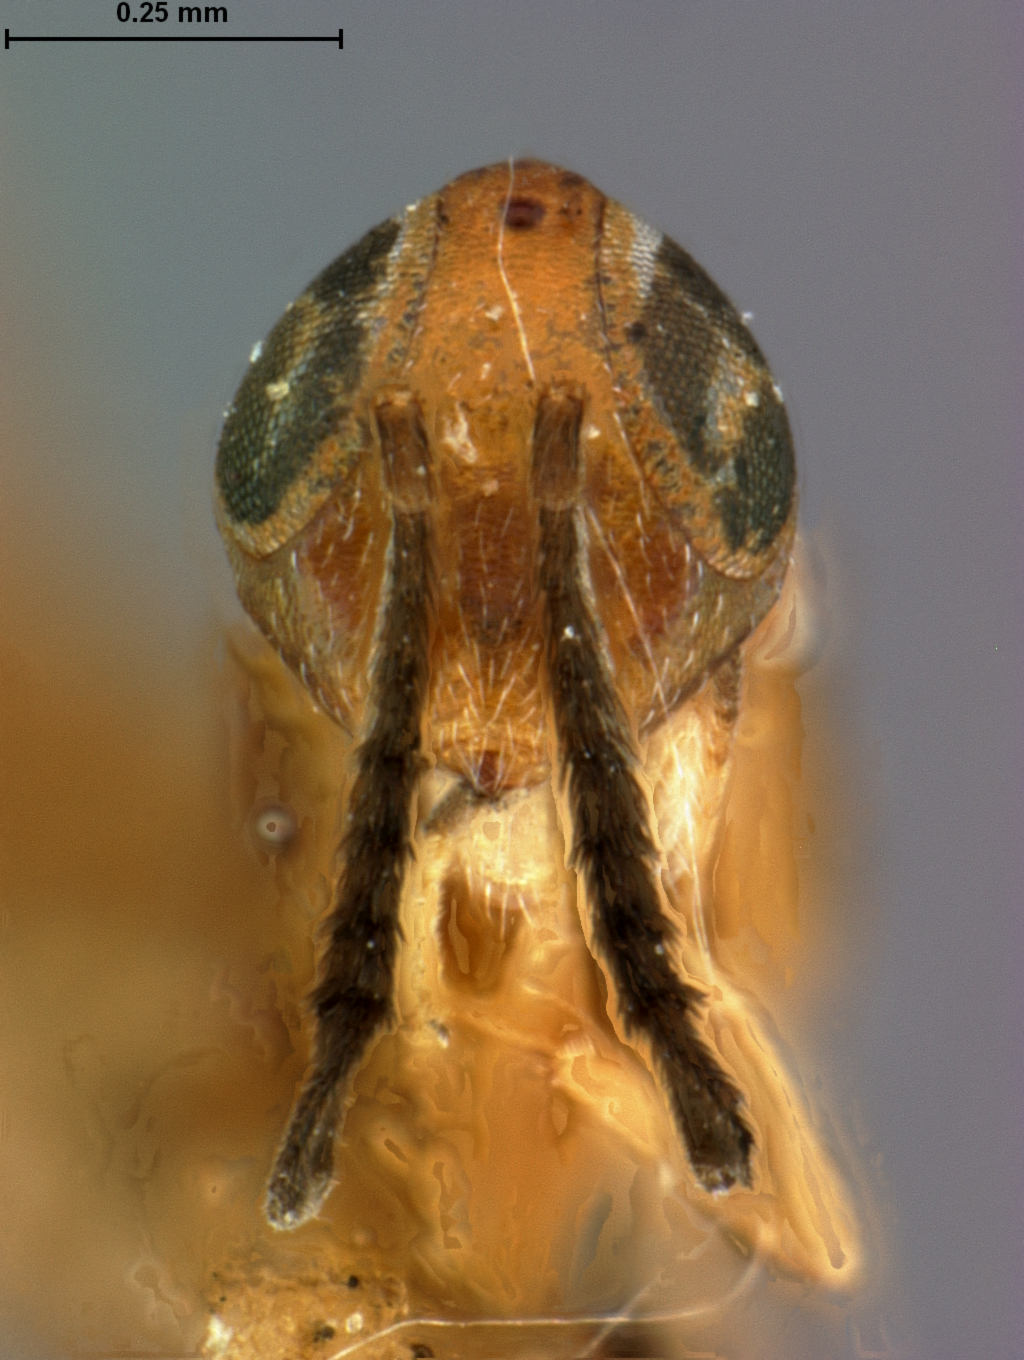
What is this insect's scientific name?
Chryspophagus compressicornis
